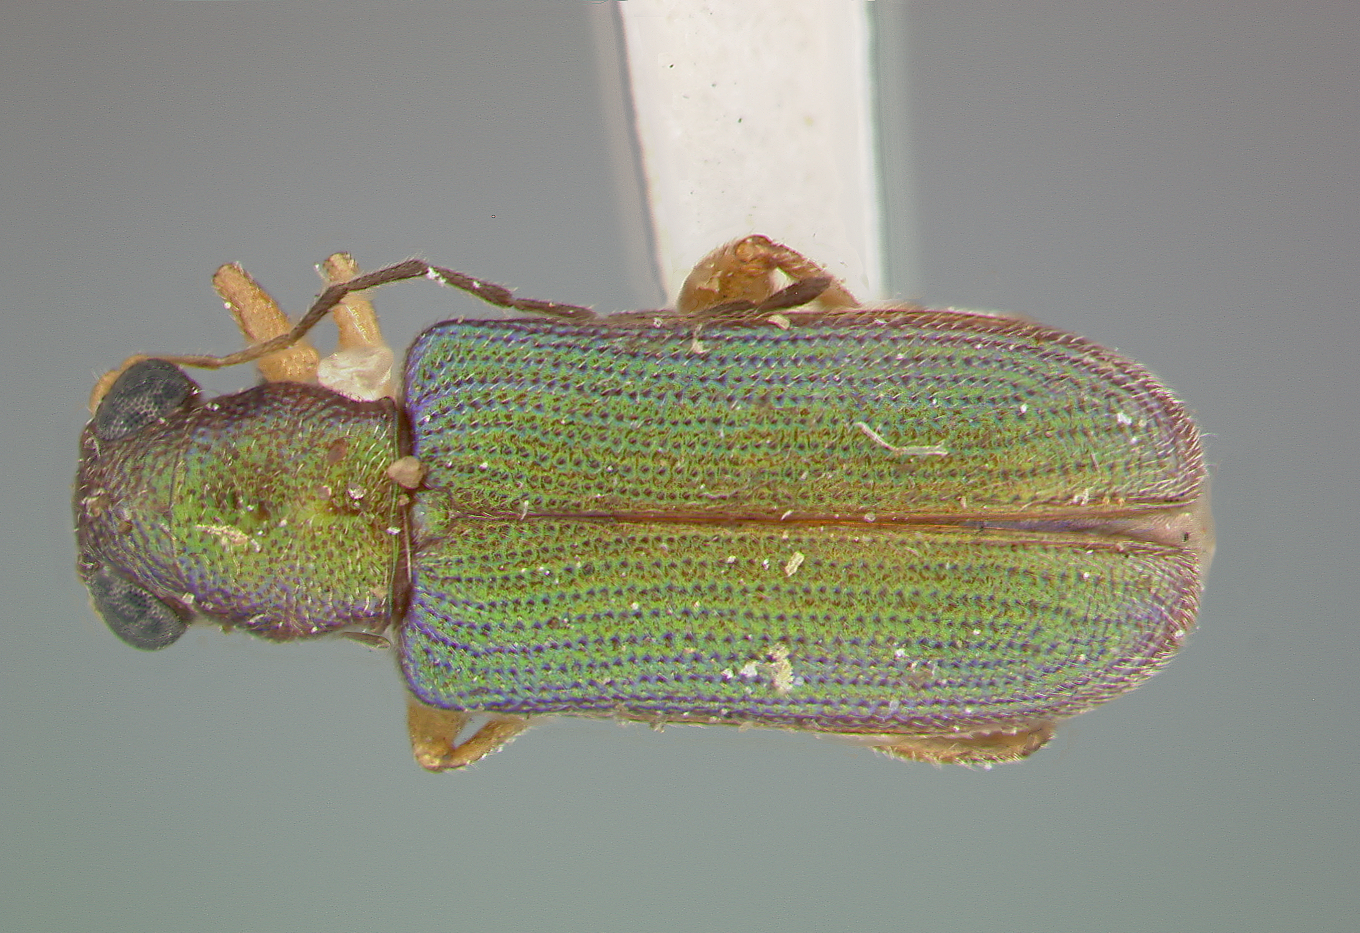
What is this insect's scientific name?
Megascelis texana
